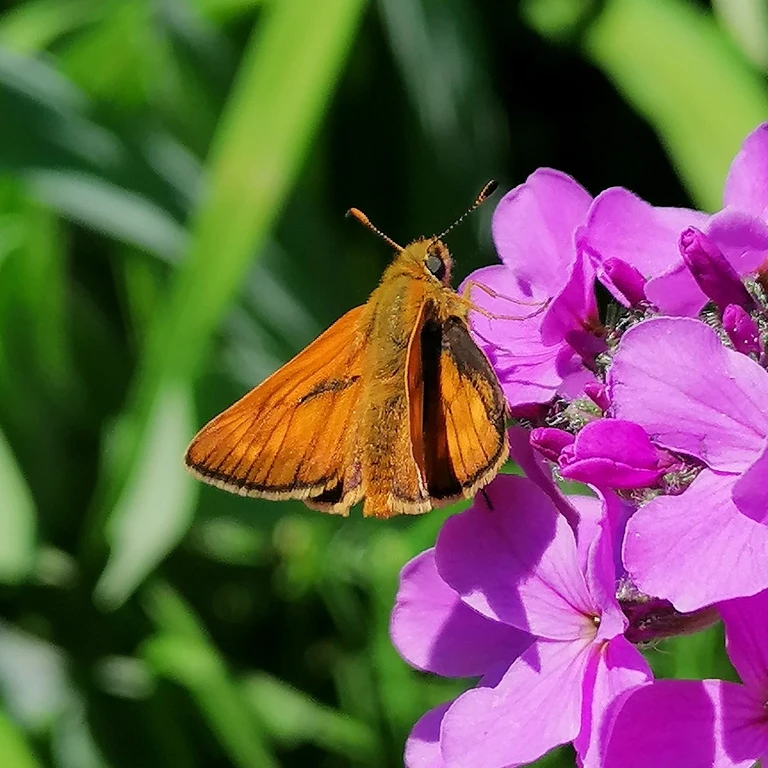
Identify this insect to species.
Ochlodes sylvanus (also Ochlodes venata)
